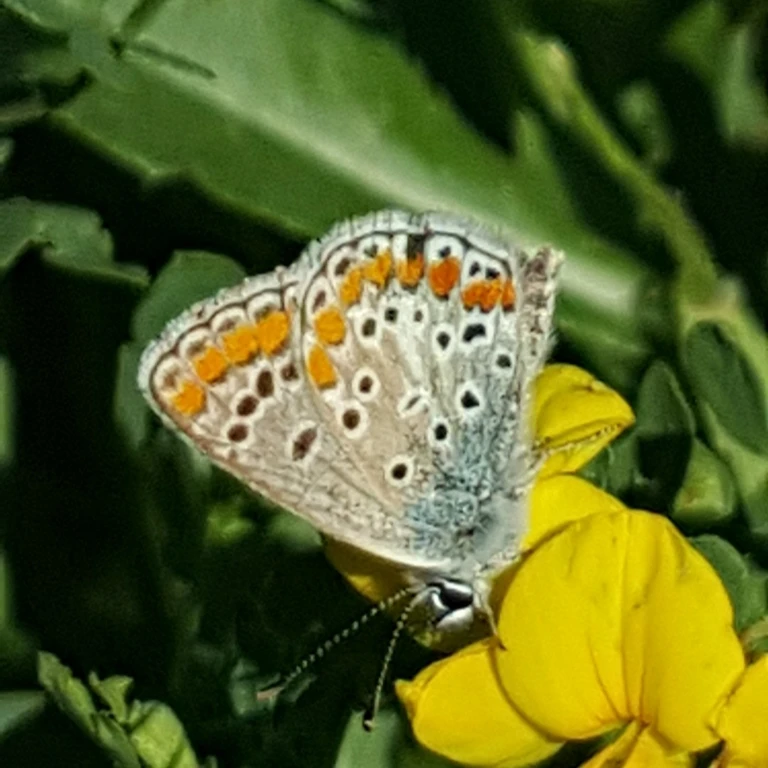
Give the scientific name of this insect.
Aricia agestis/artaxerxes
